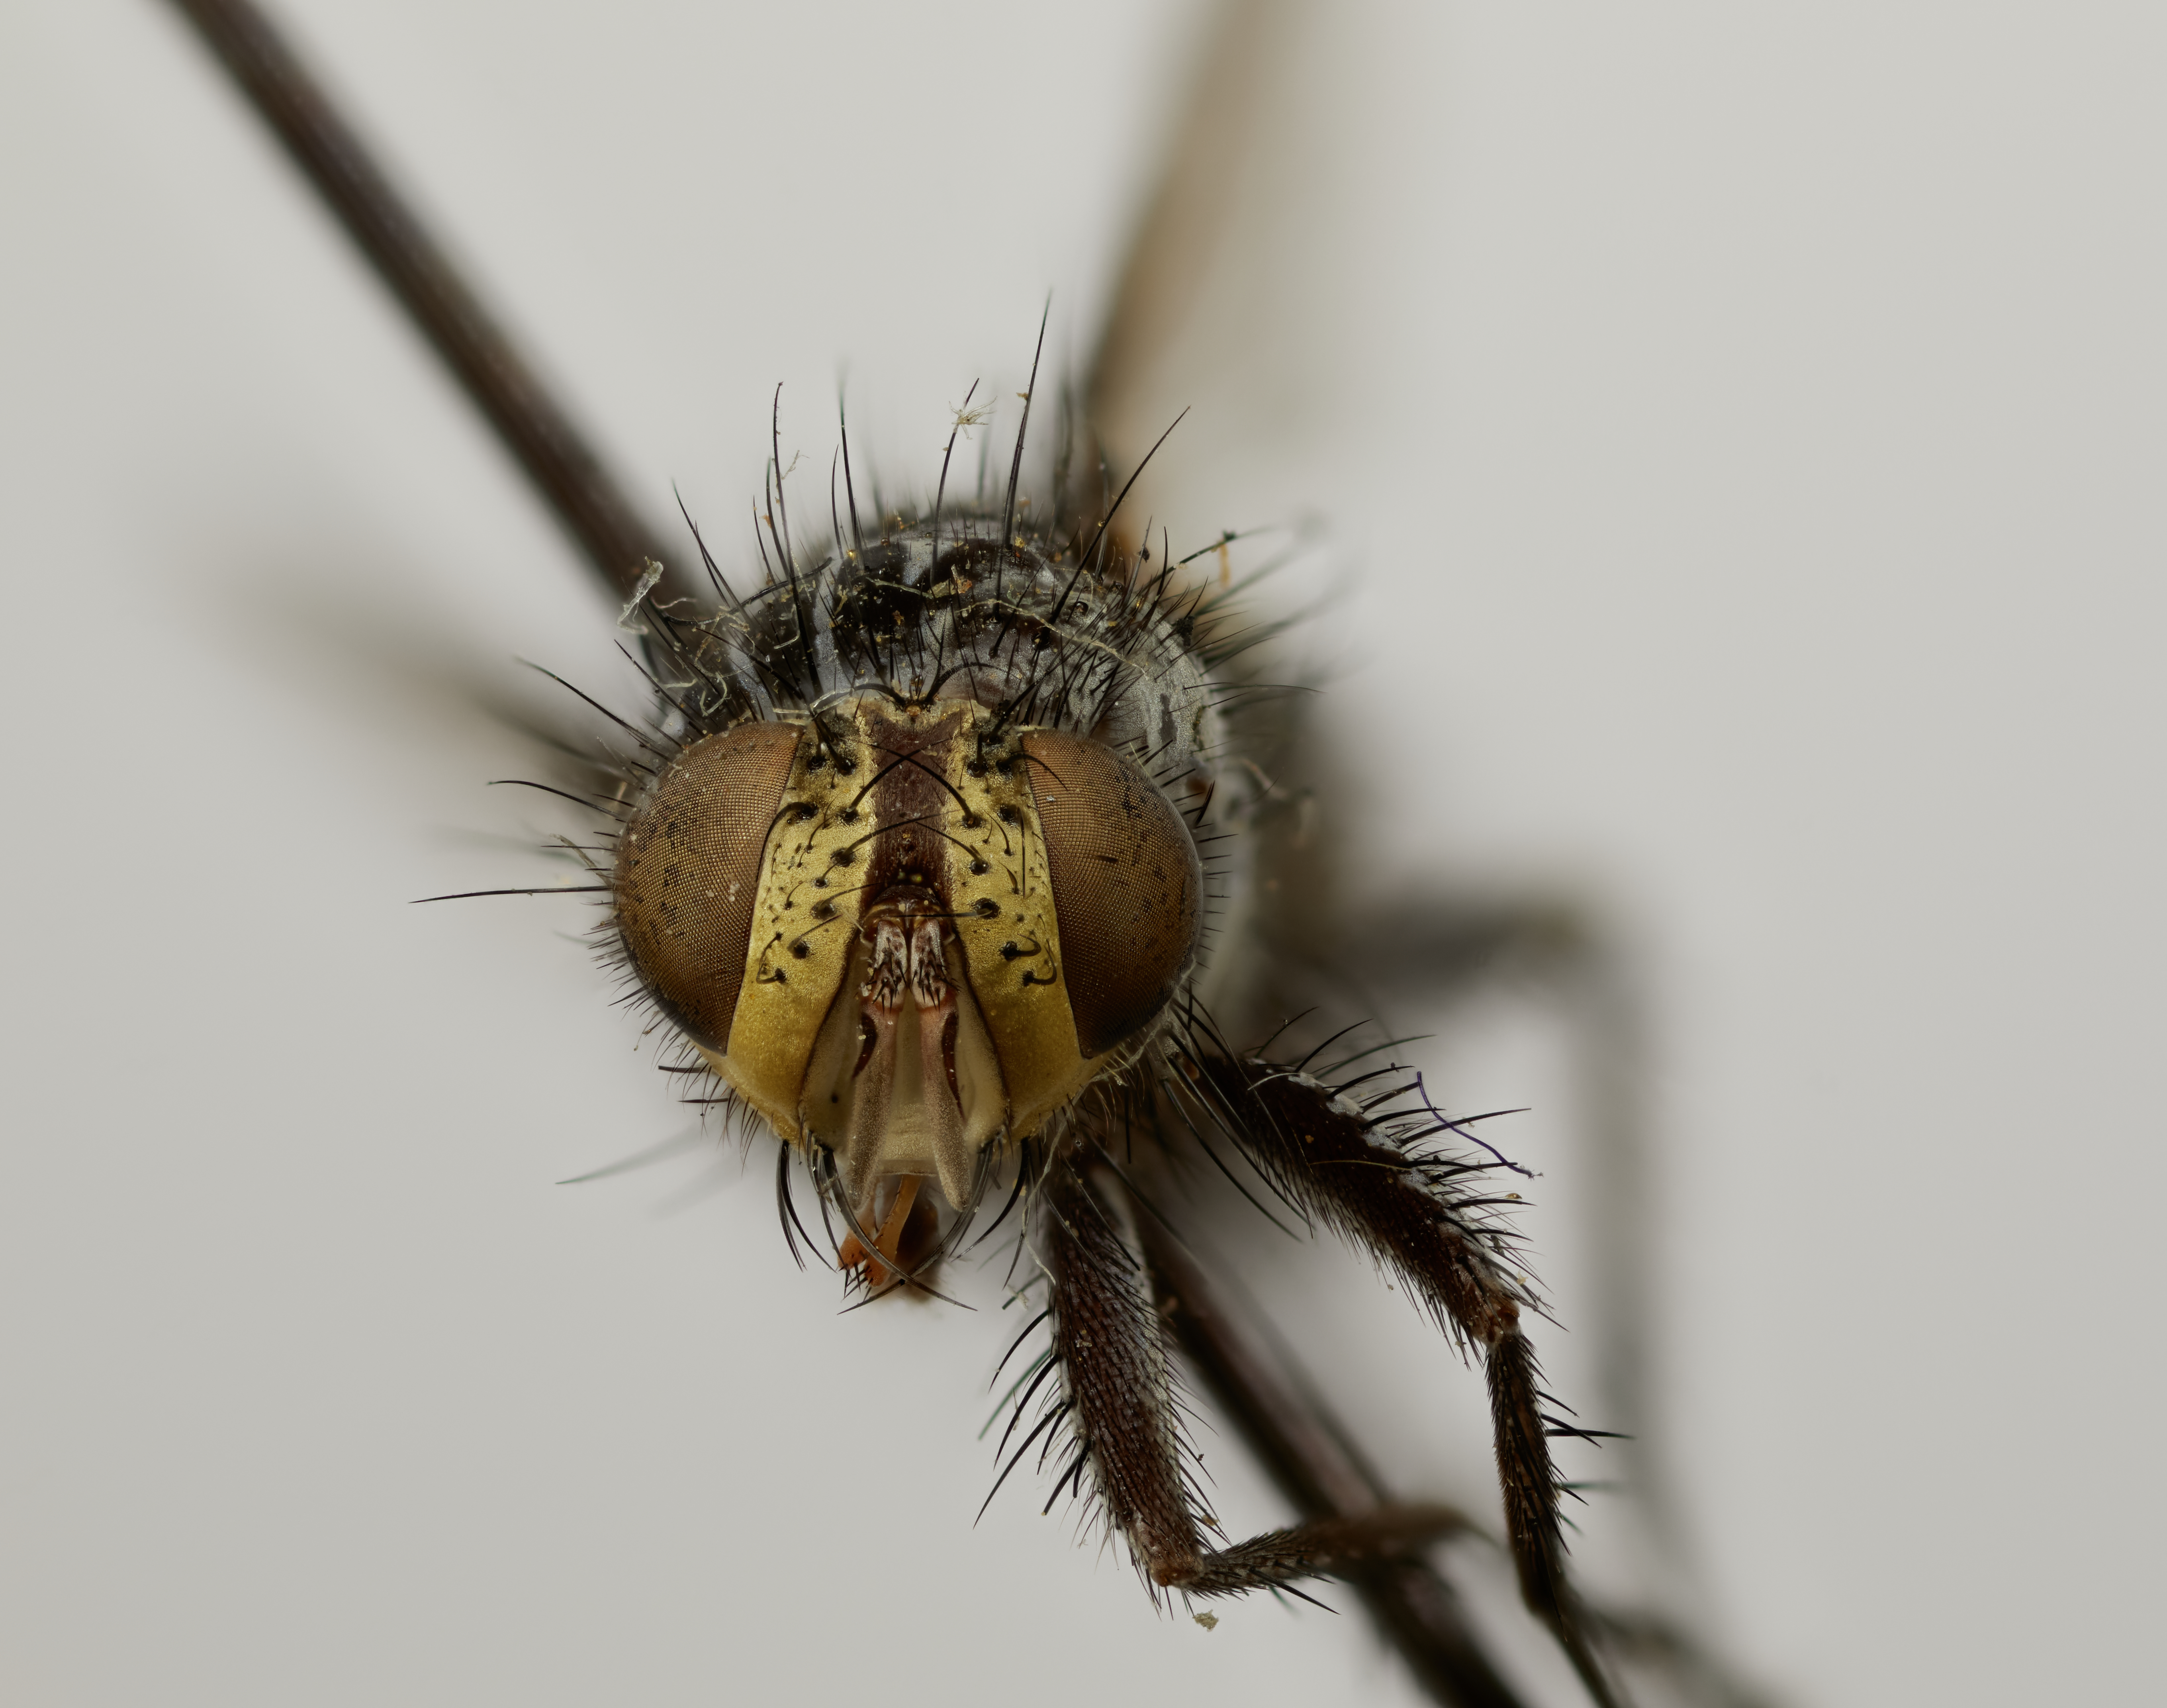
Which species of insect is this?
Neothelaira dexina
